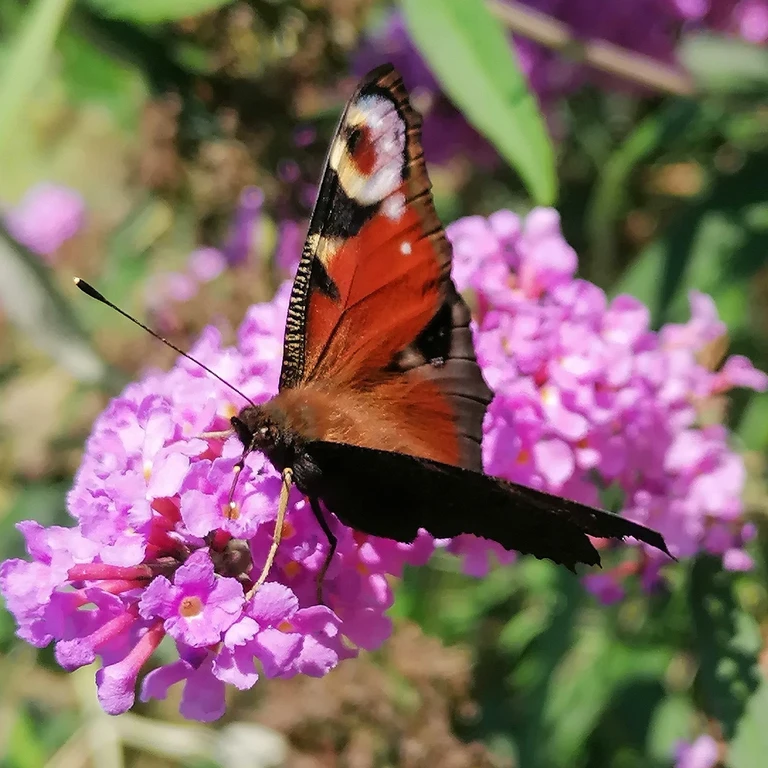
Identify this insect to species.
Aglais io
